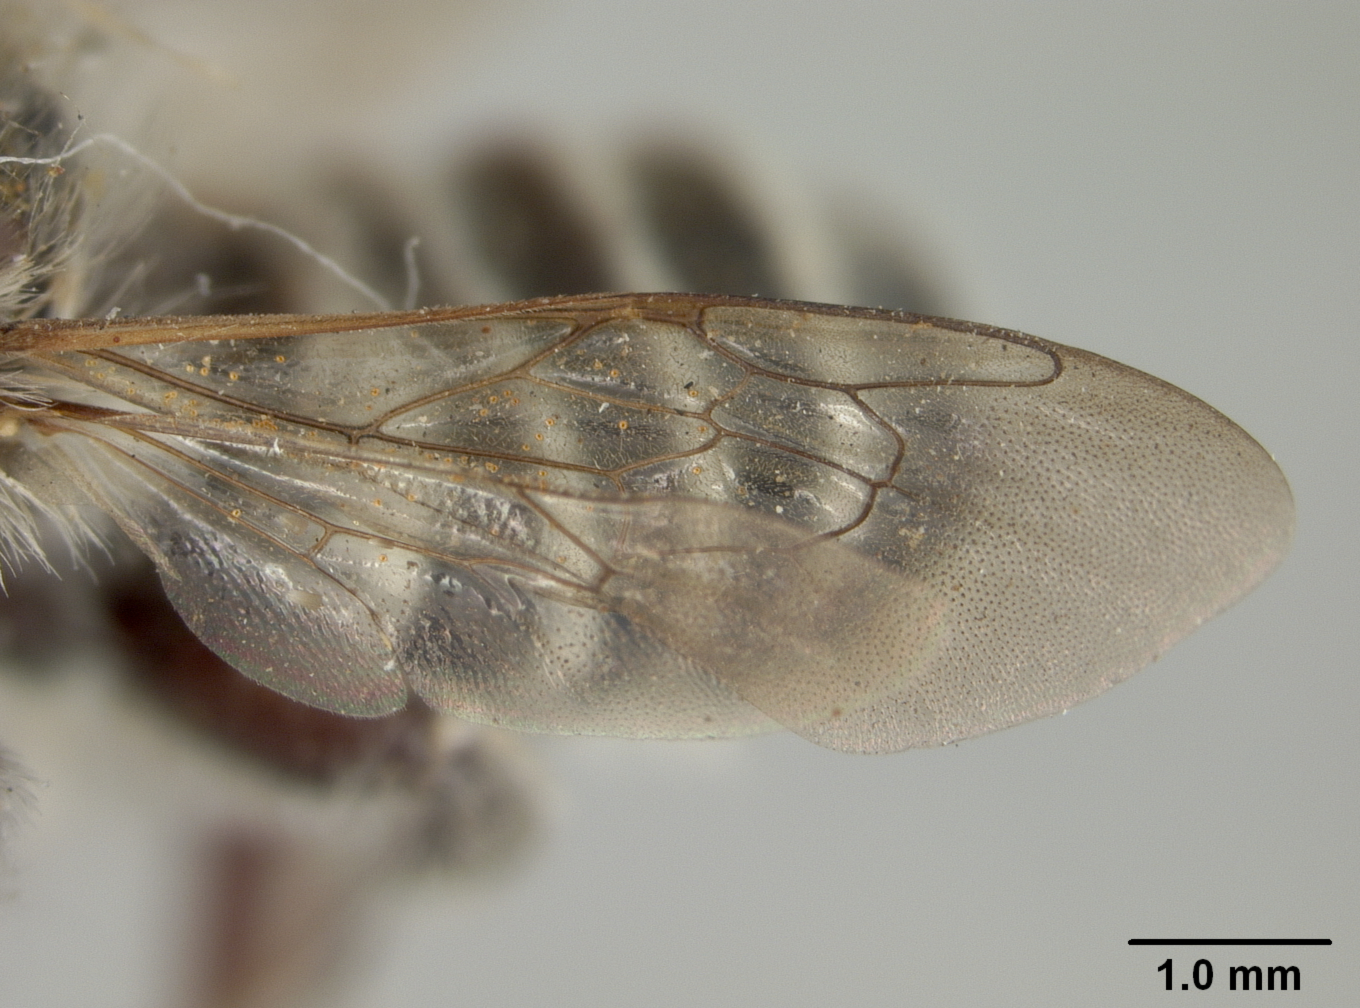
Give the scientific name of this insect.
Megachile victoriana
